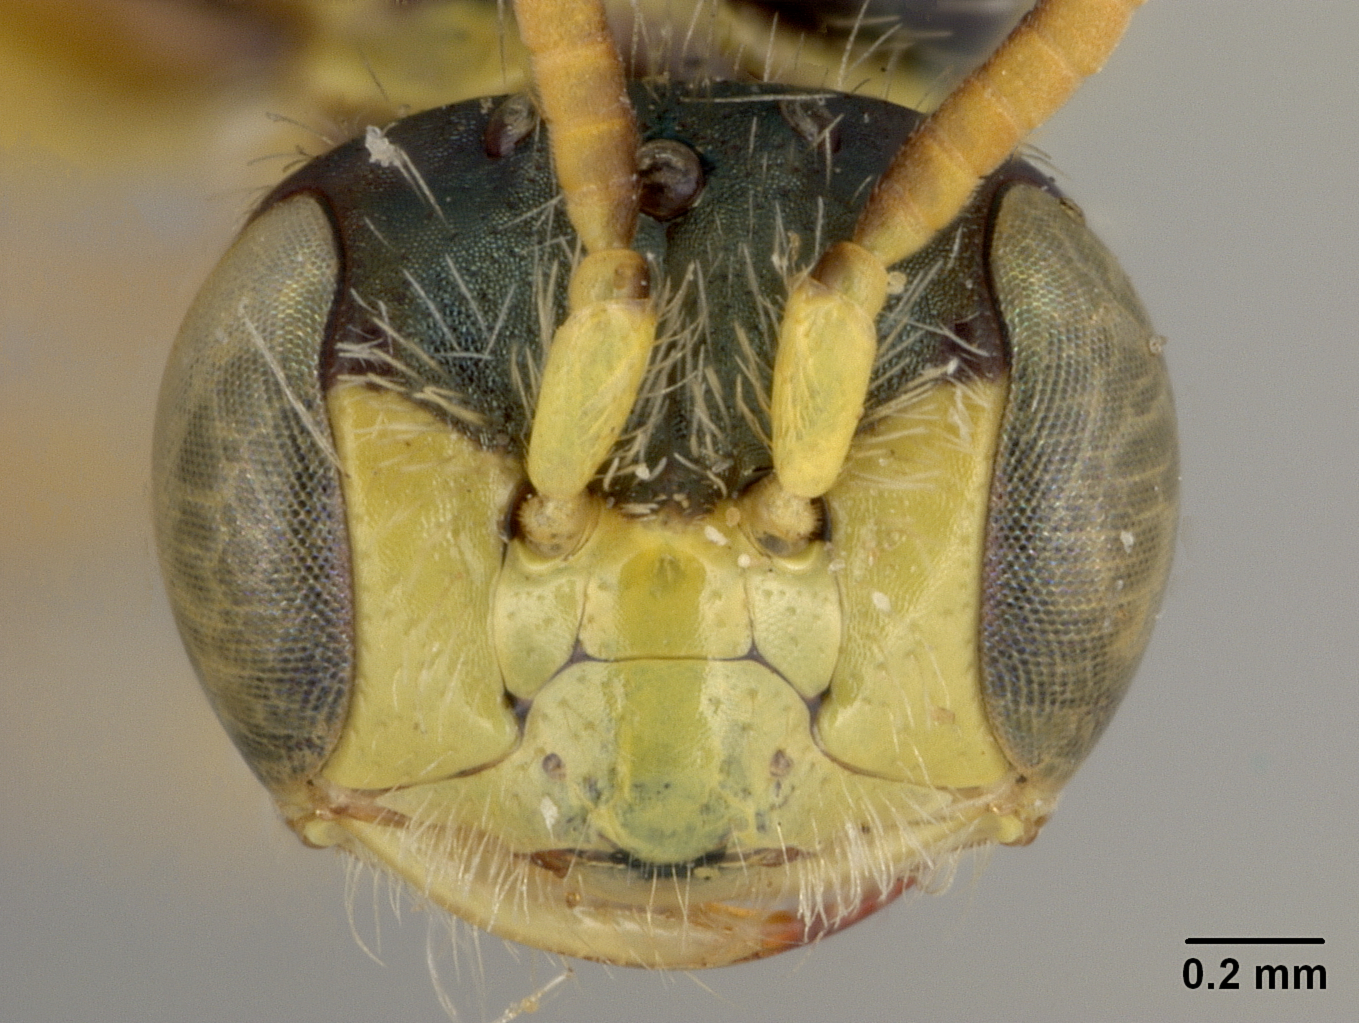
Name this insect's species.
Perdita ericameriae
